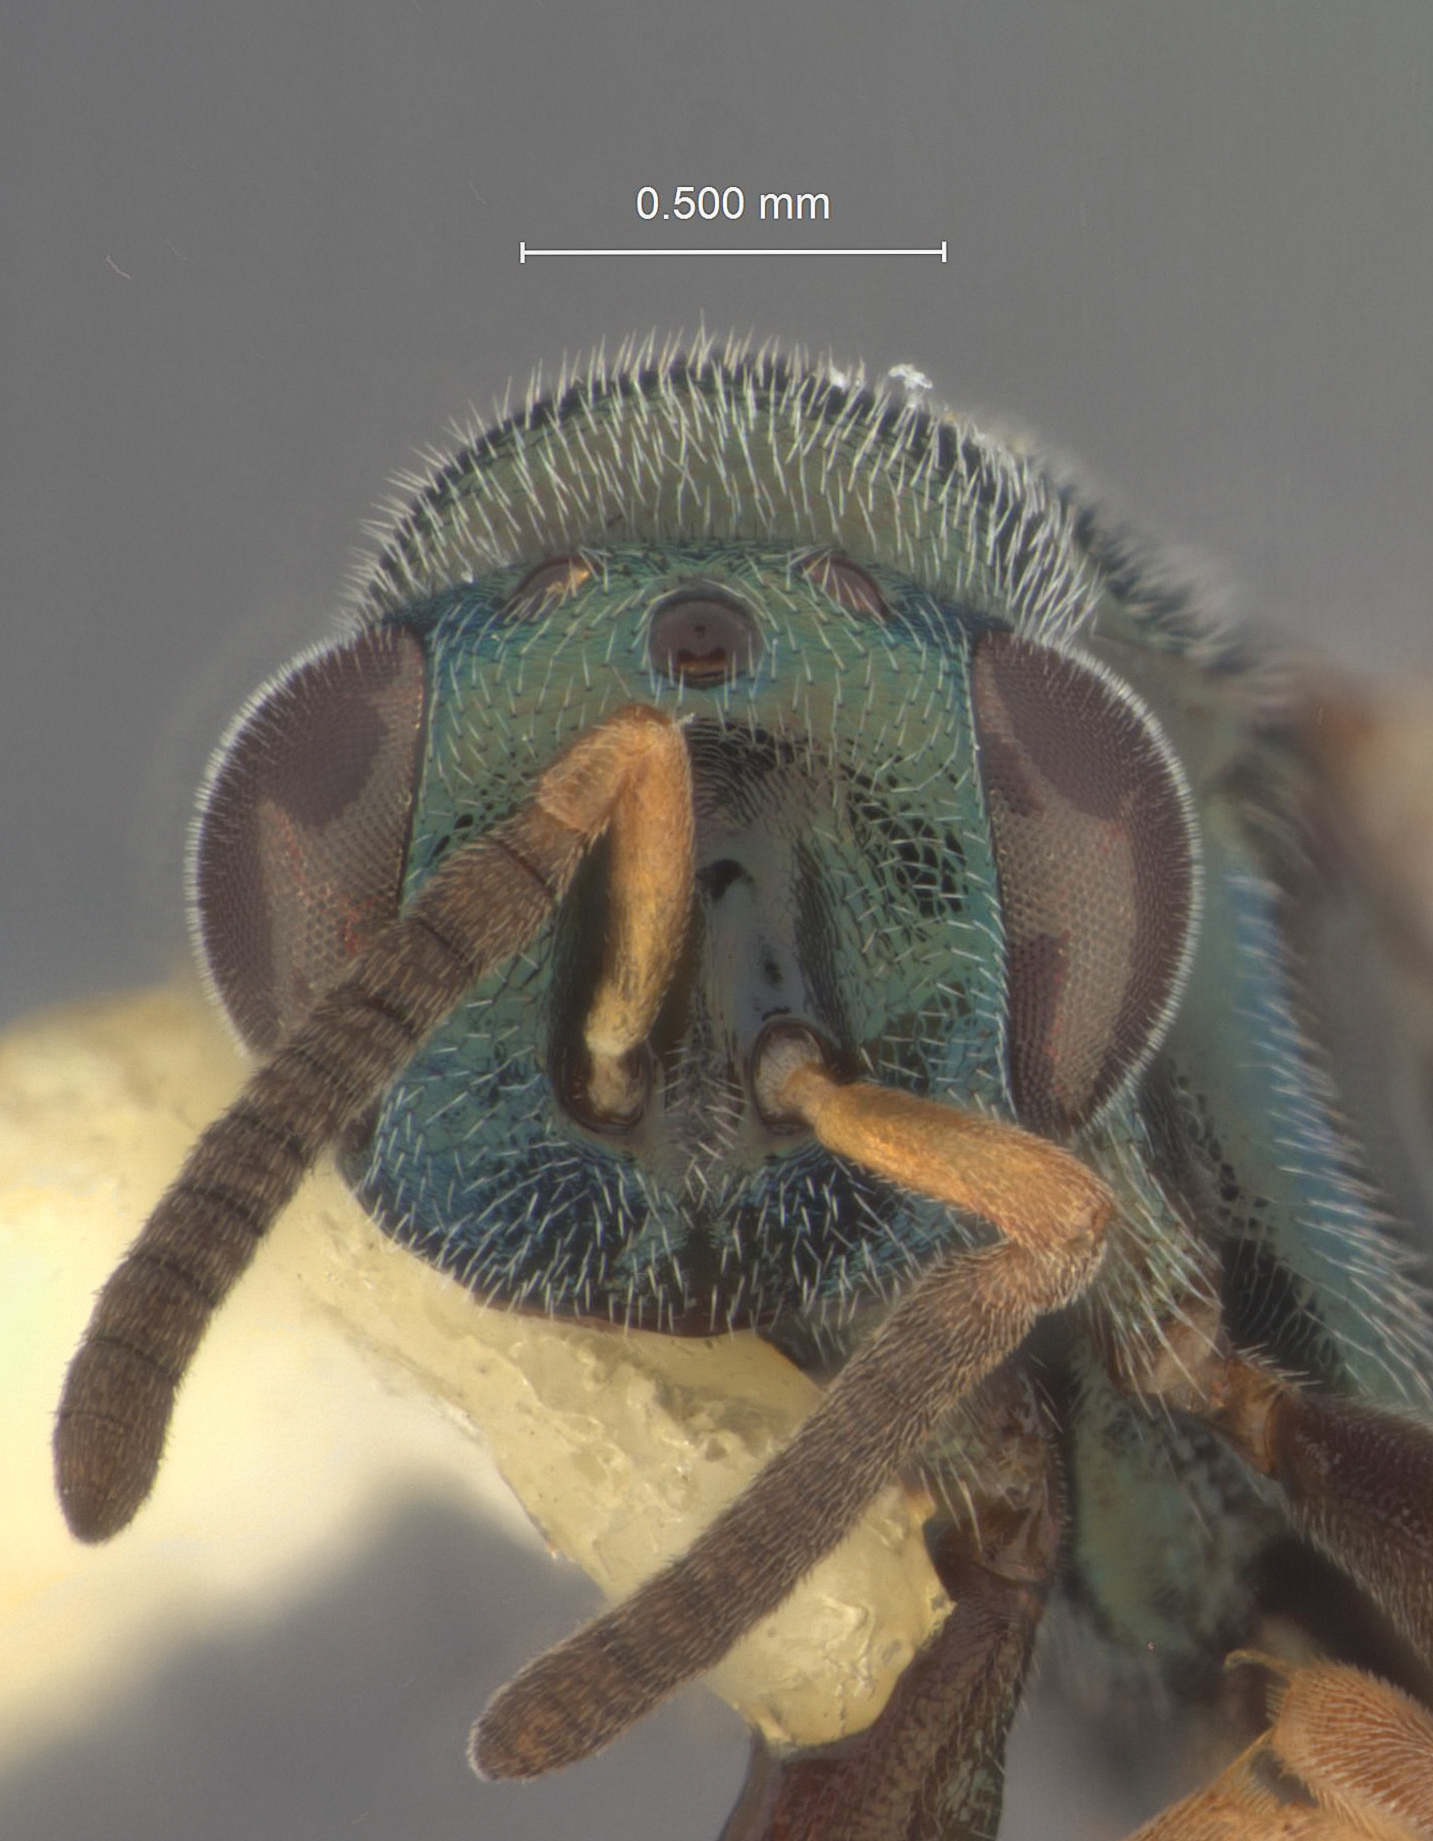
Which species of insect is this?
Monodontomerus acrostigmus
